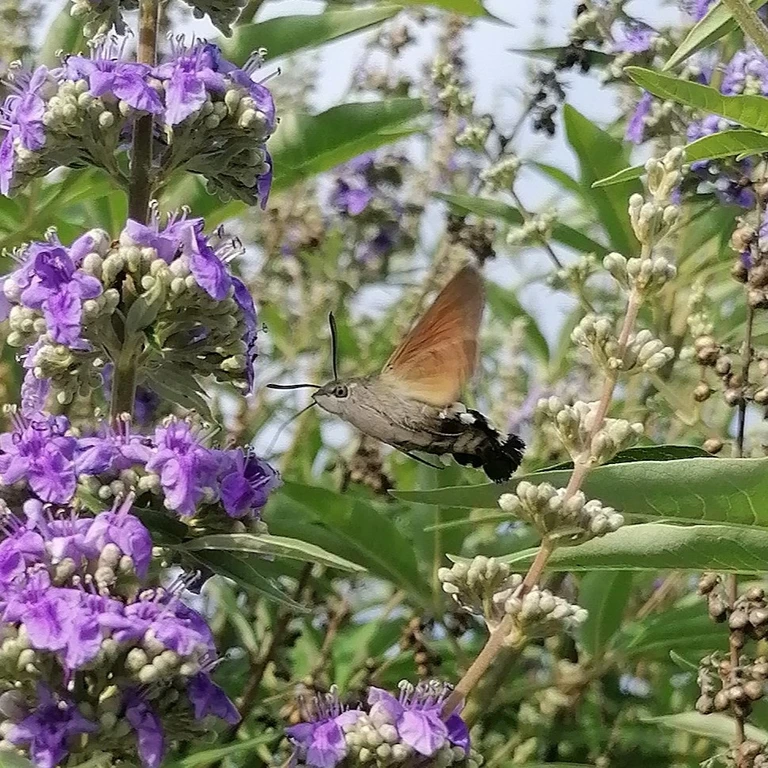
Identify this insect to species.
Macroglossum stellatarum
